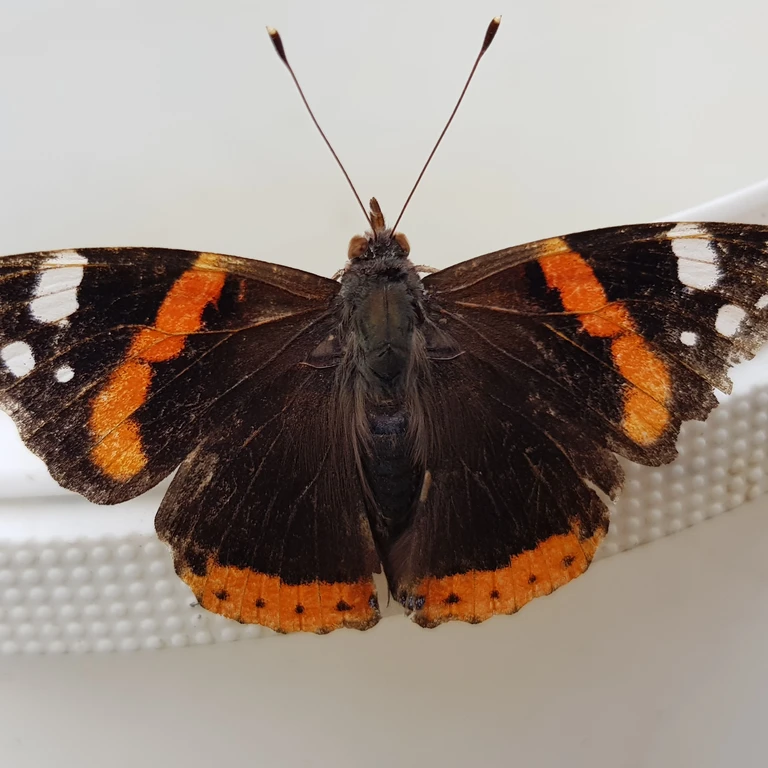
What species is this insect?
Vanessa atalanta
